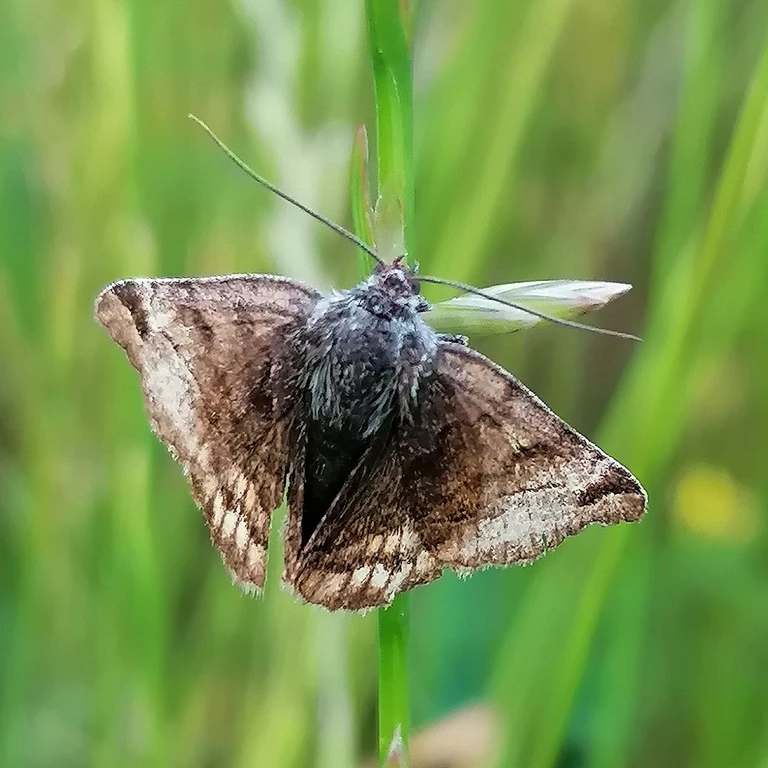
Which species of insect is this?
Euclidia glyphica
